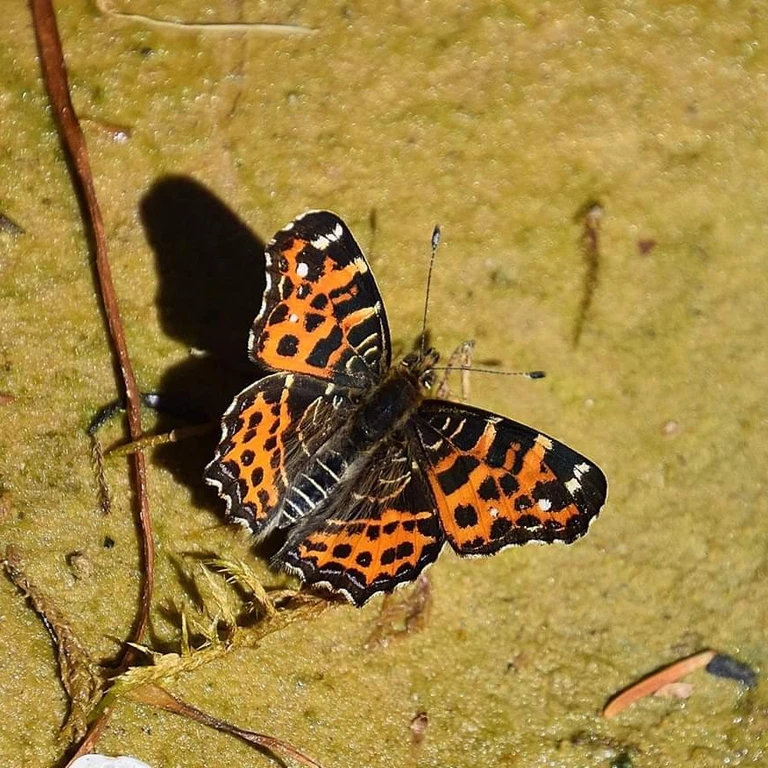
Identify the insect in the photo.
Araschnia levana
